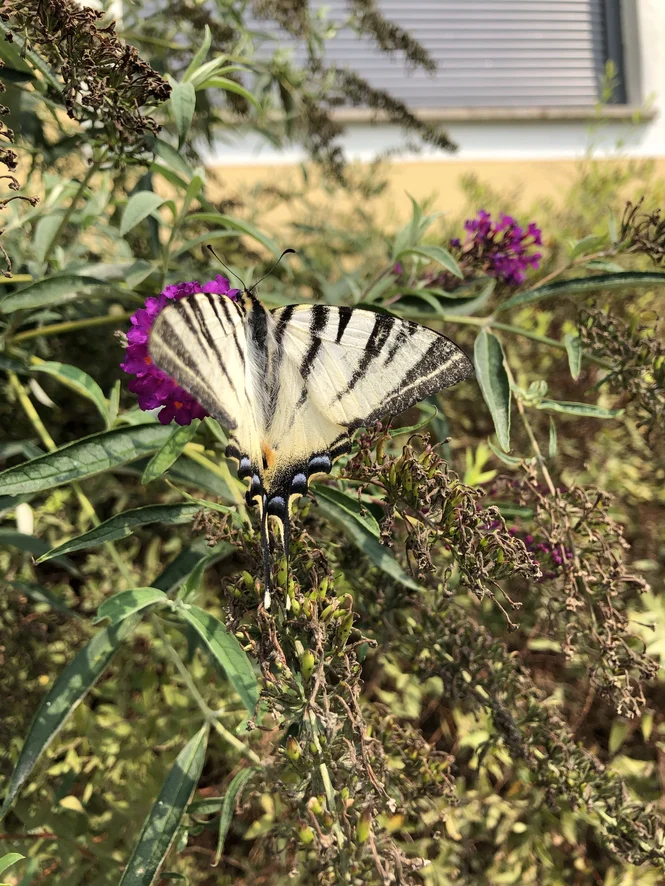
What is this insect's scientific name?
Iphiclides podalirius
